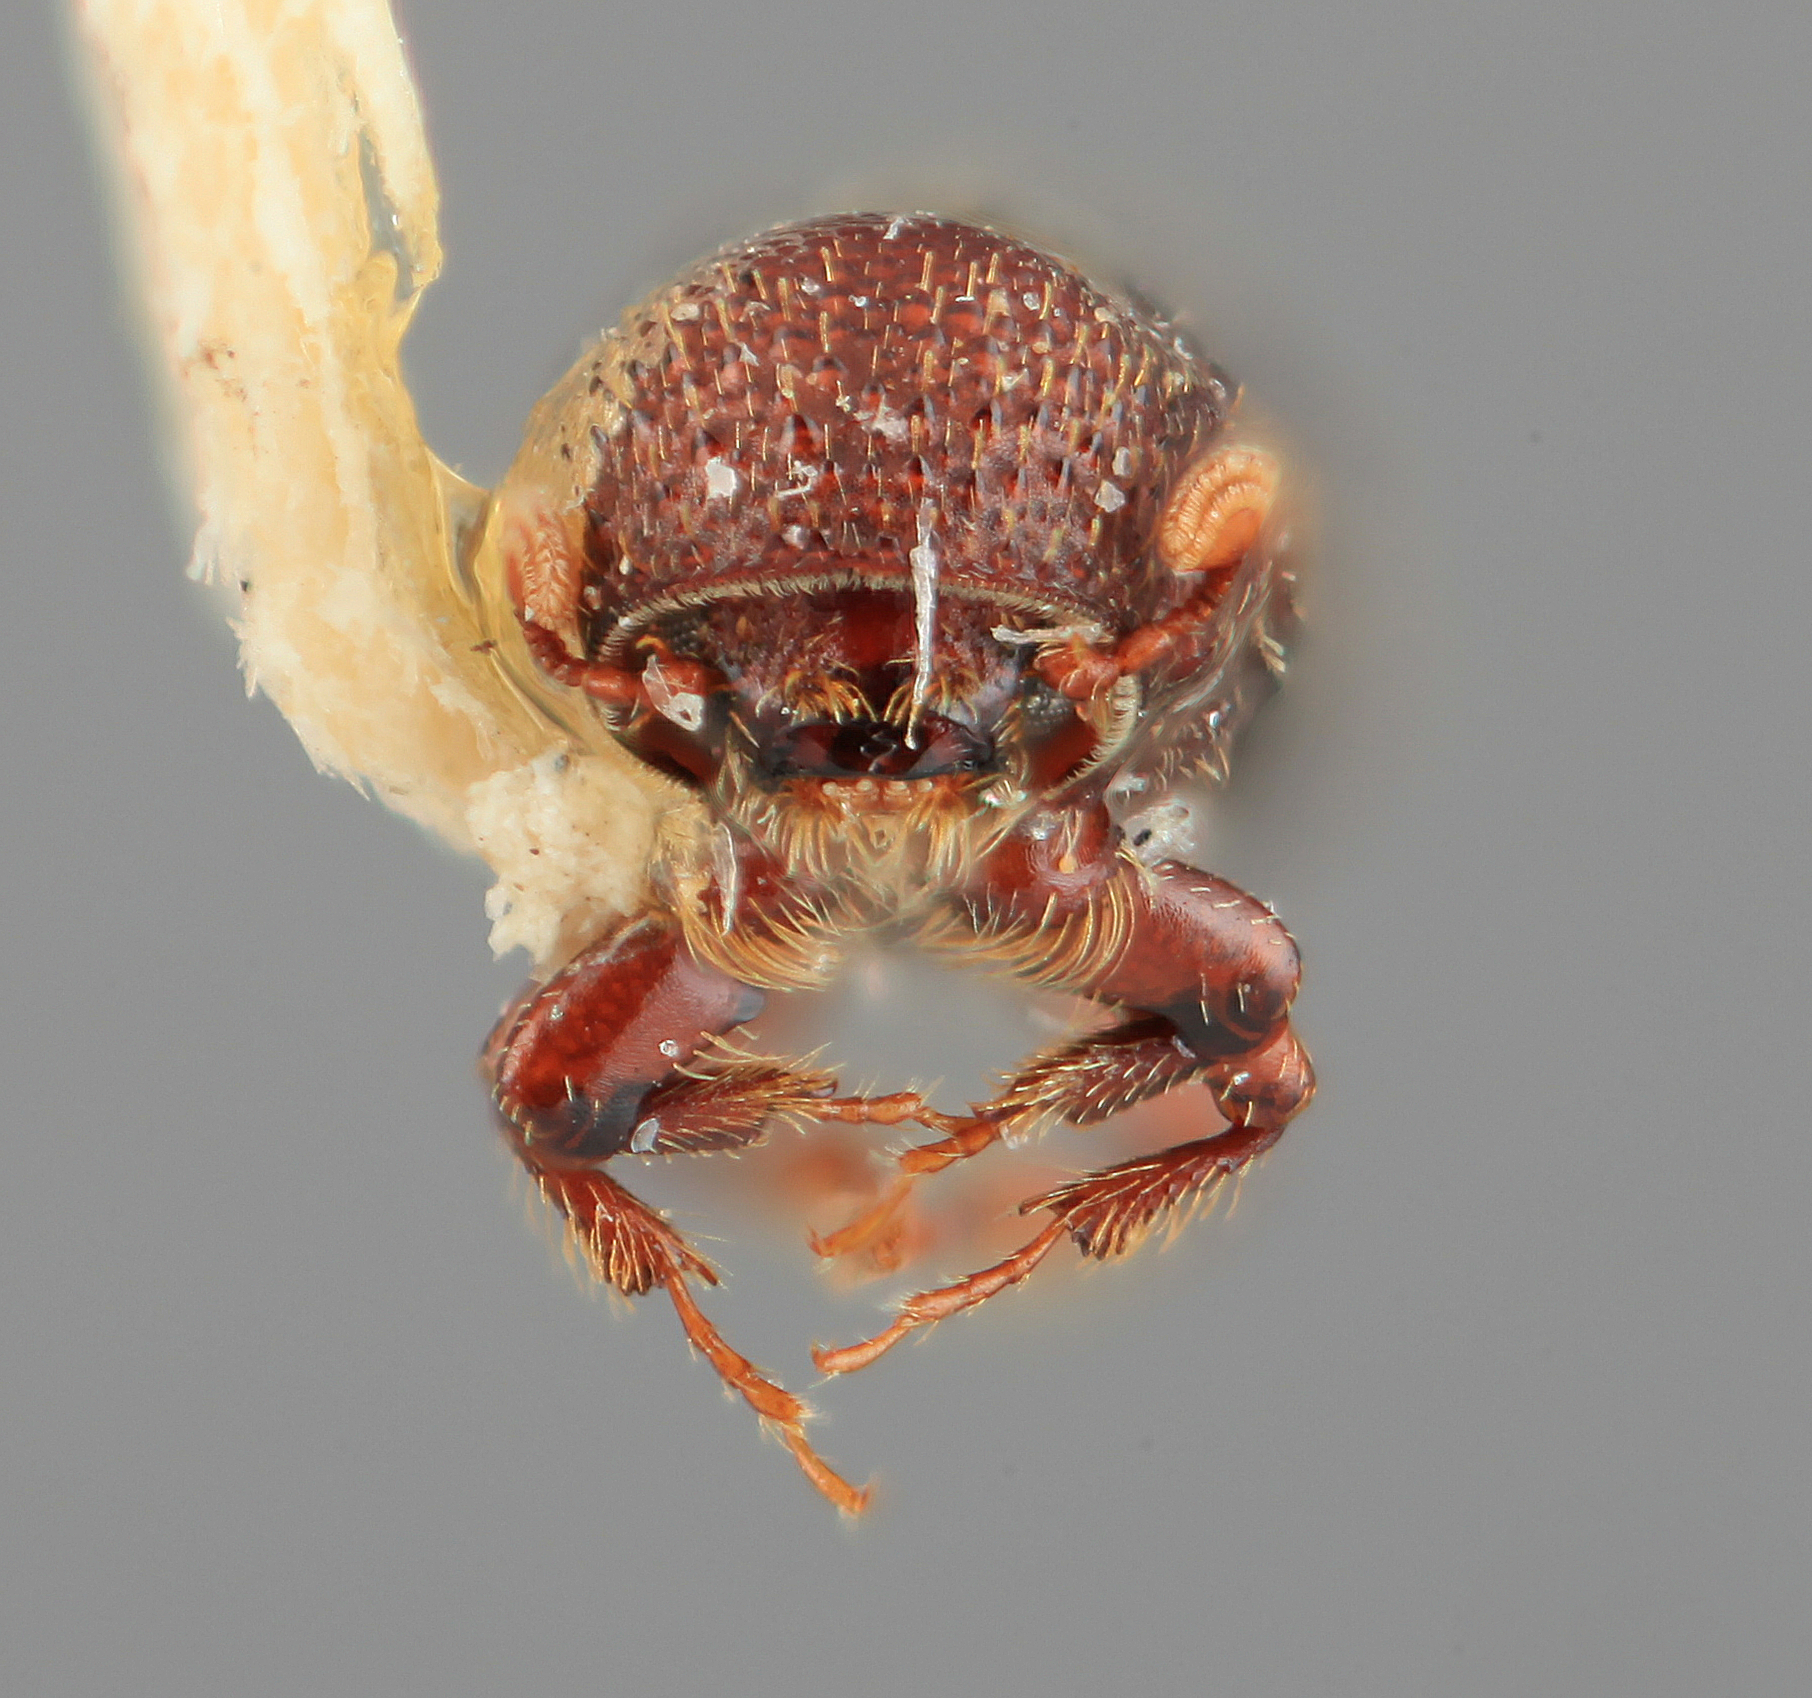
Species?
Hylocurus woytkowskii
